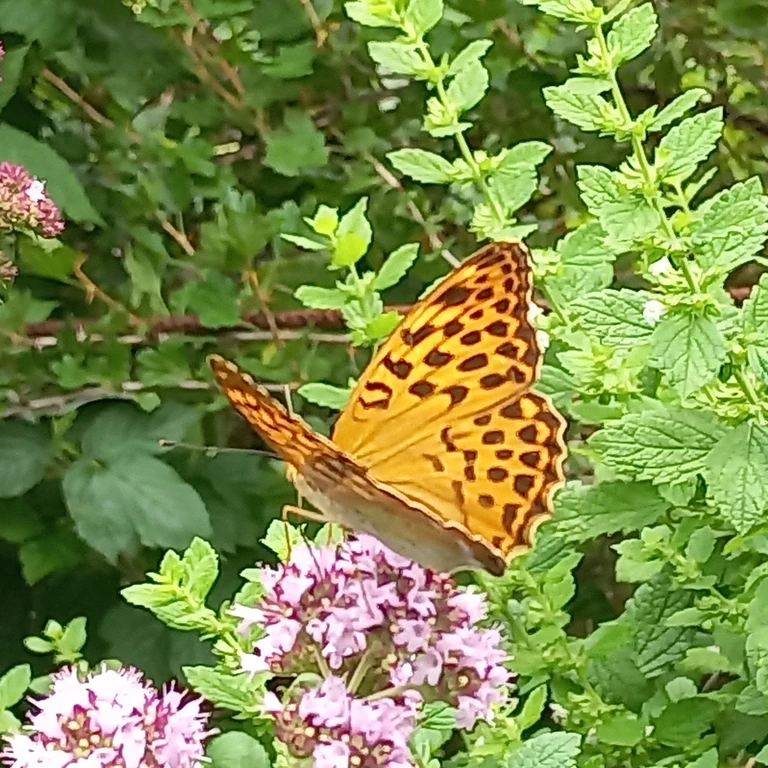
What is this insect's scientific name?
Argynnis paphia
